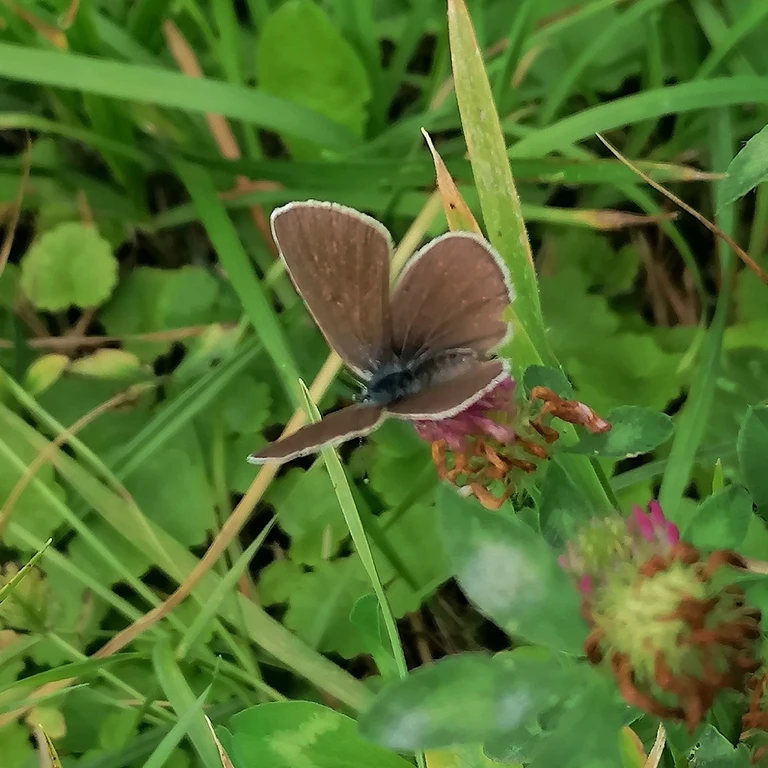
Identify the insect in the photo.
Cyaniris semiargus
